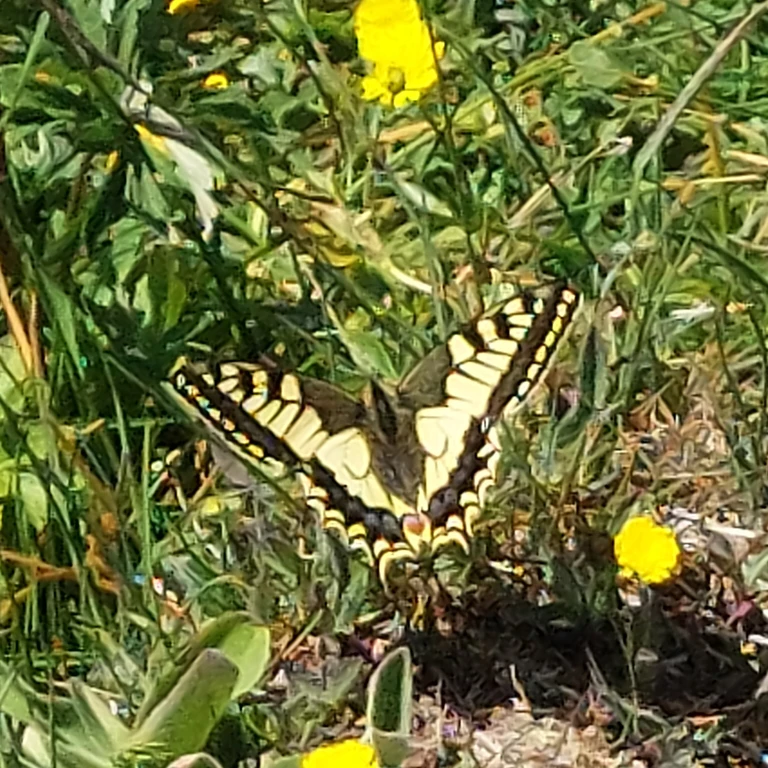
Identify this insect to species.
Papilio machaon
